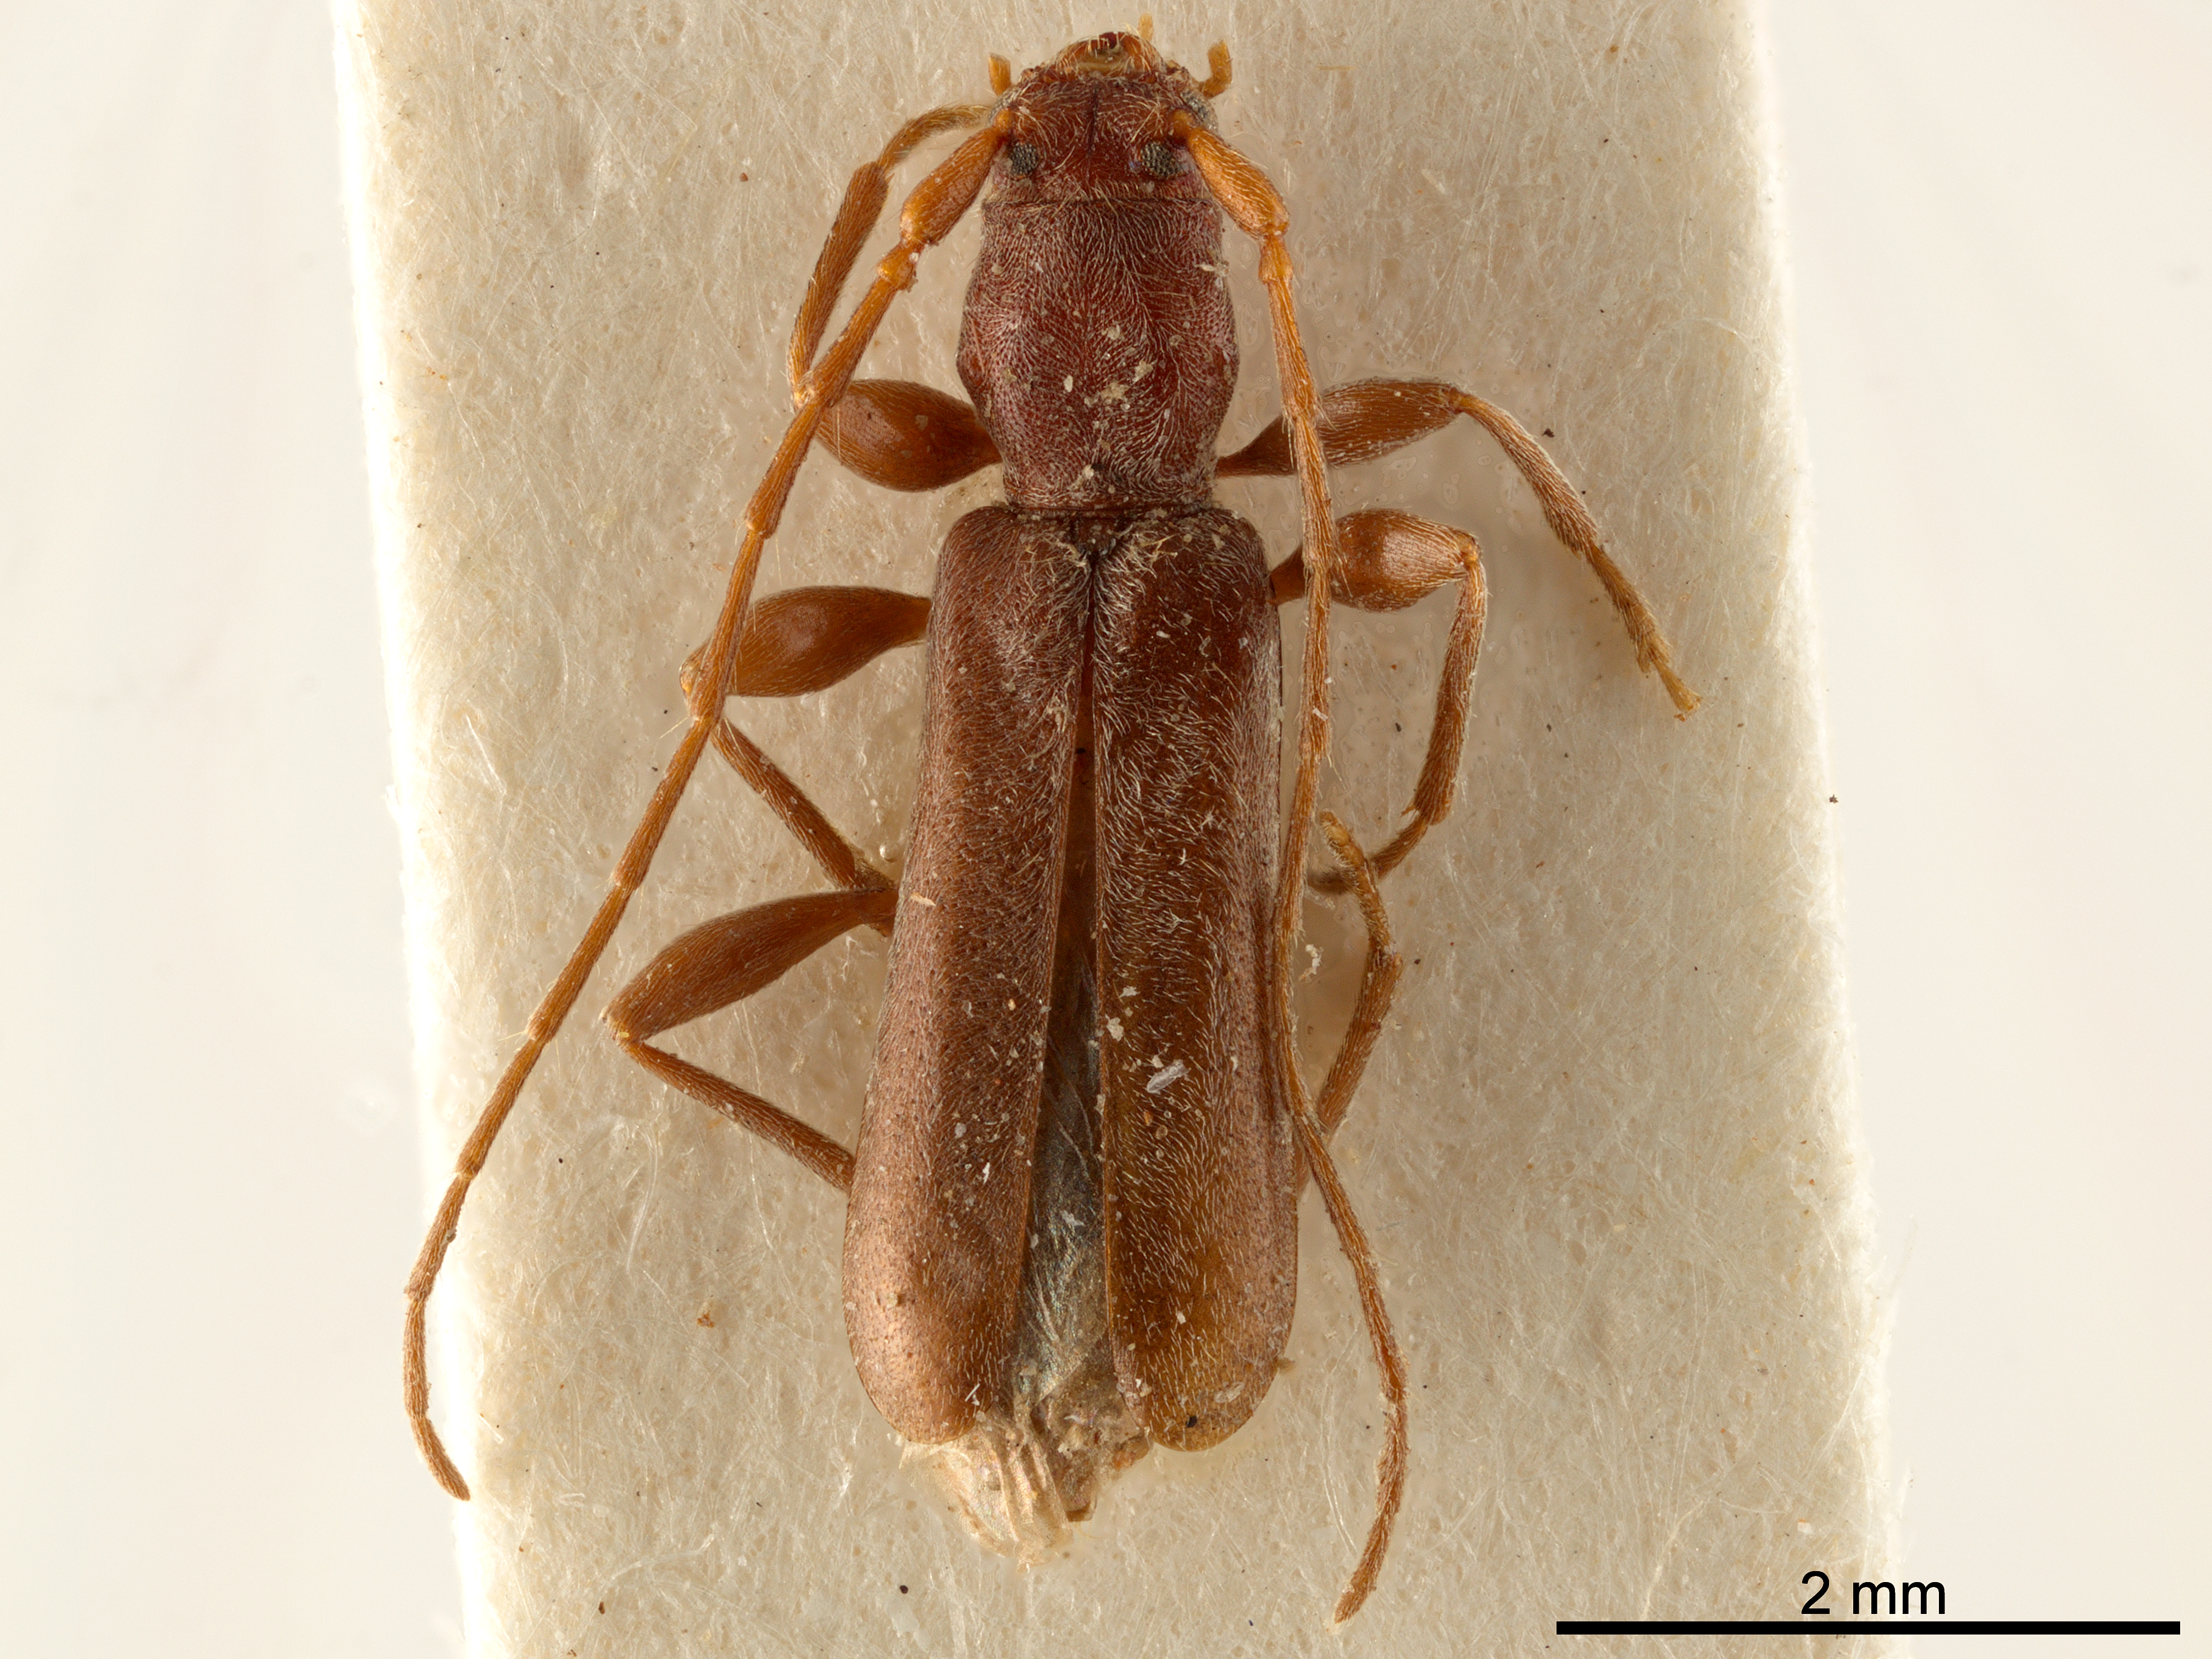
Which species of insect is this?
Gracilia minuta
